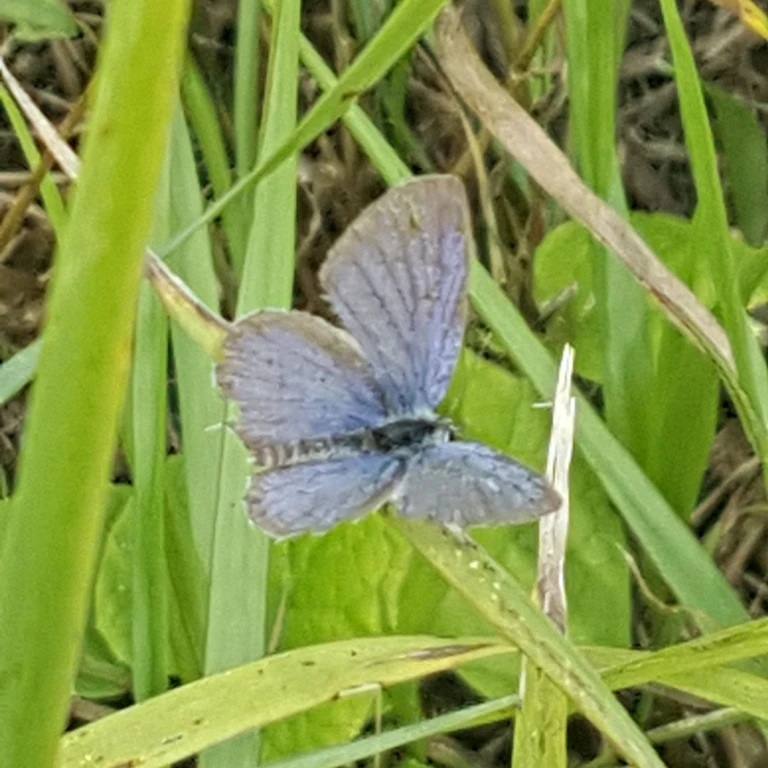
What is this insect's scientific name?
Cupido argiades (also Elkalyce argiades)
